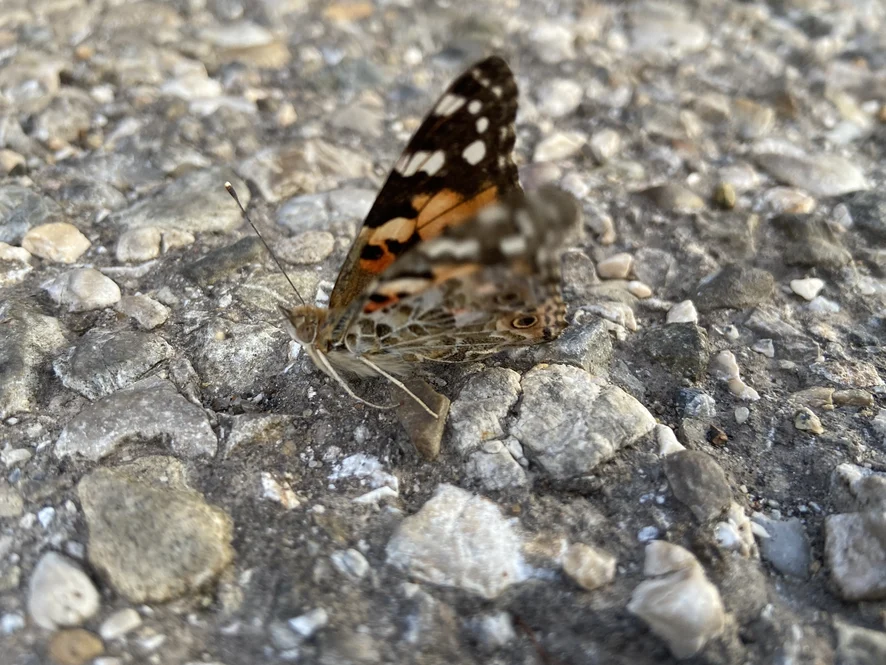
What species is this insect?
Vanessa cardui
